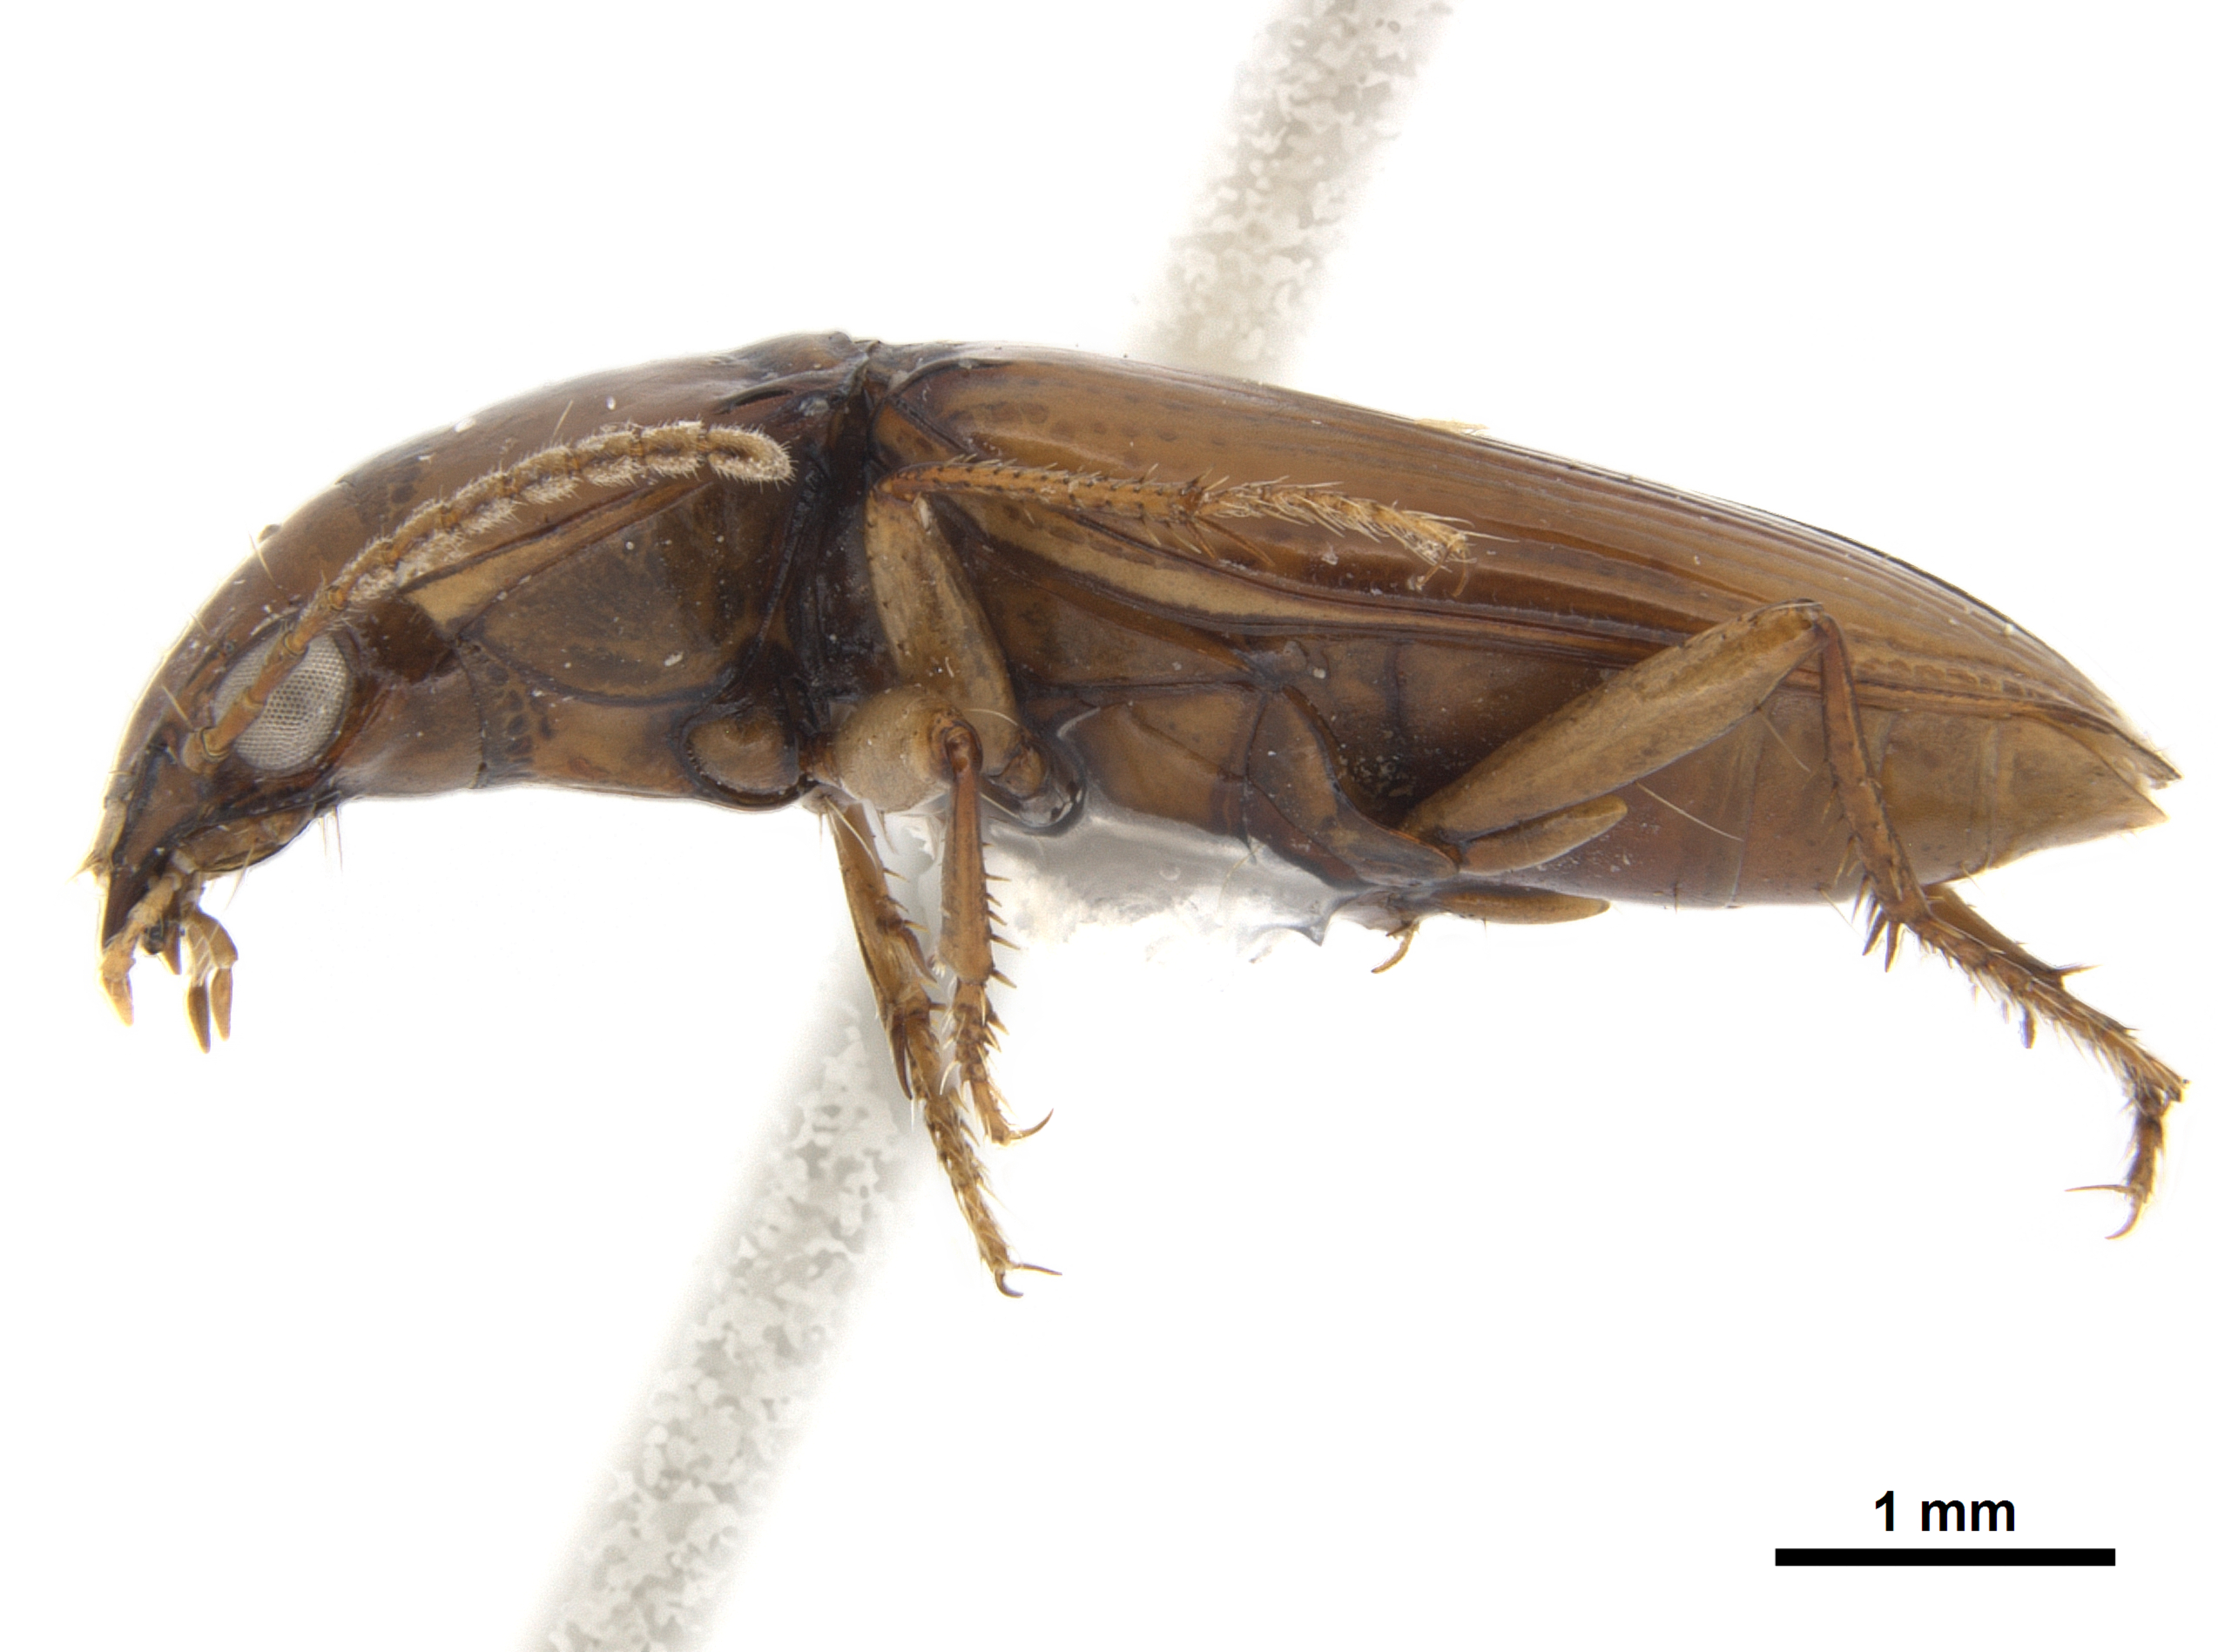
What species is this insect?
Diplochaetus rutilus
